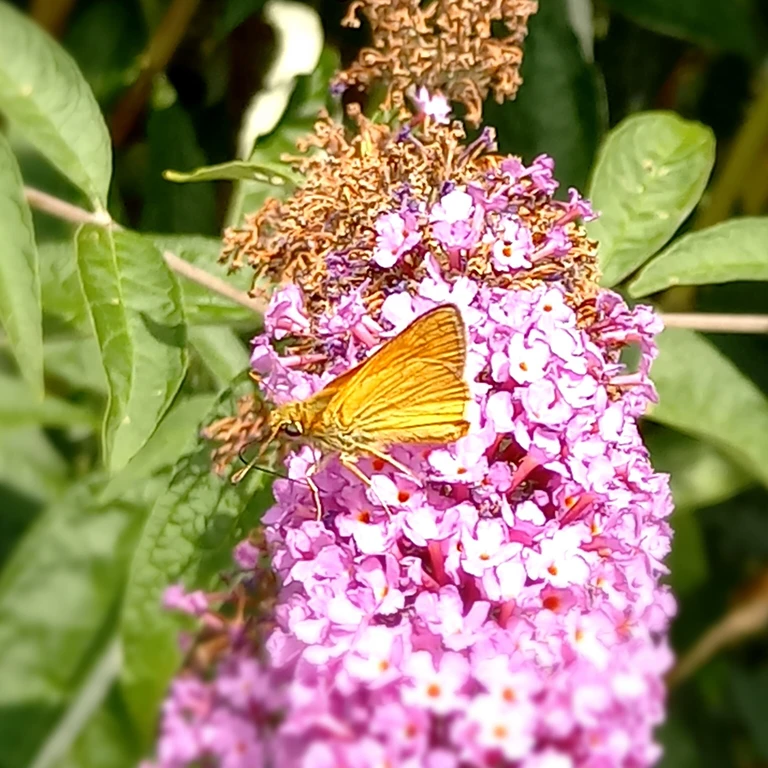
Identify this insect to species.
Ochlodes sylvanus (also Ochlodes venata)
